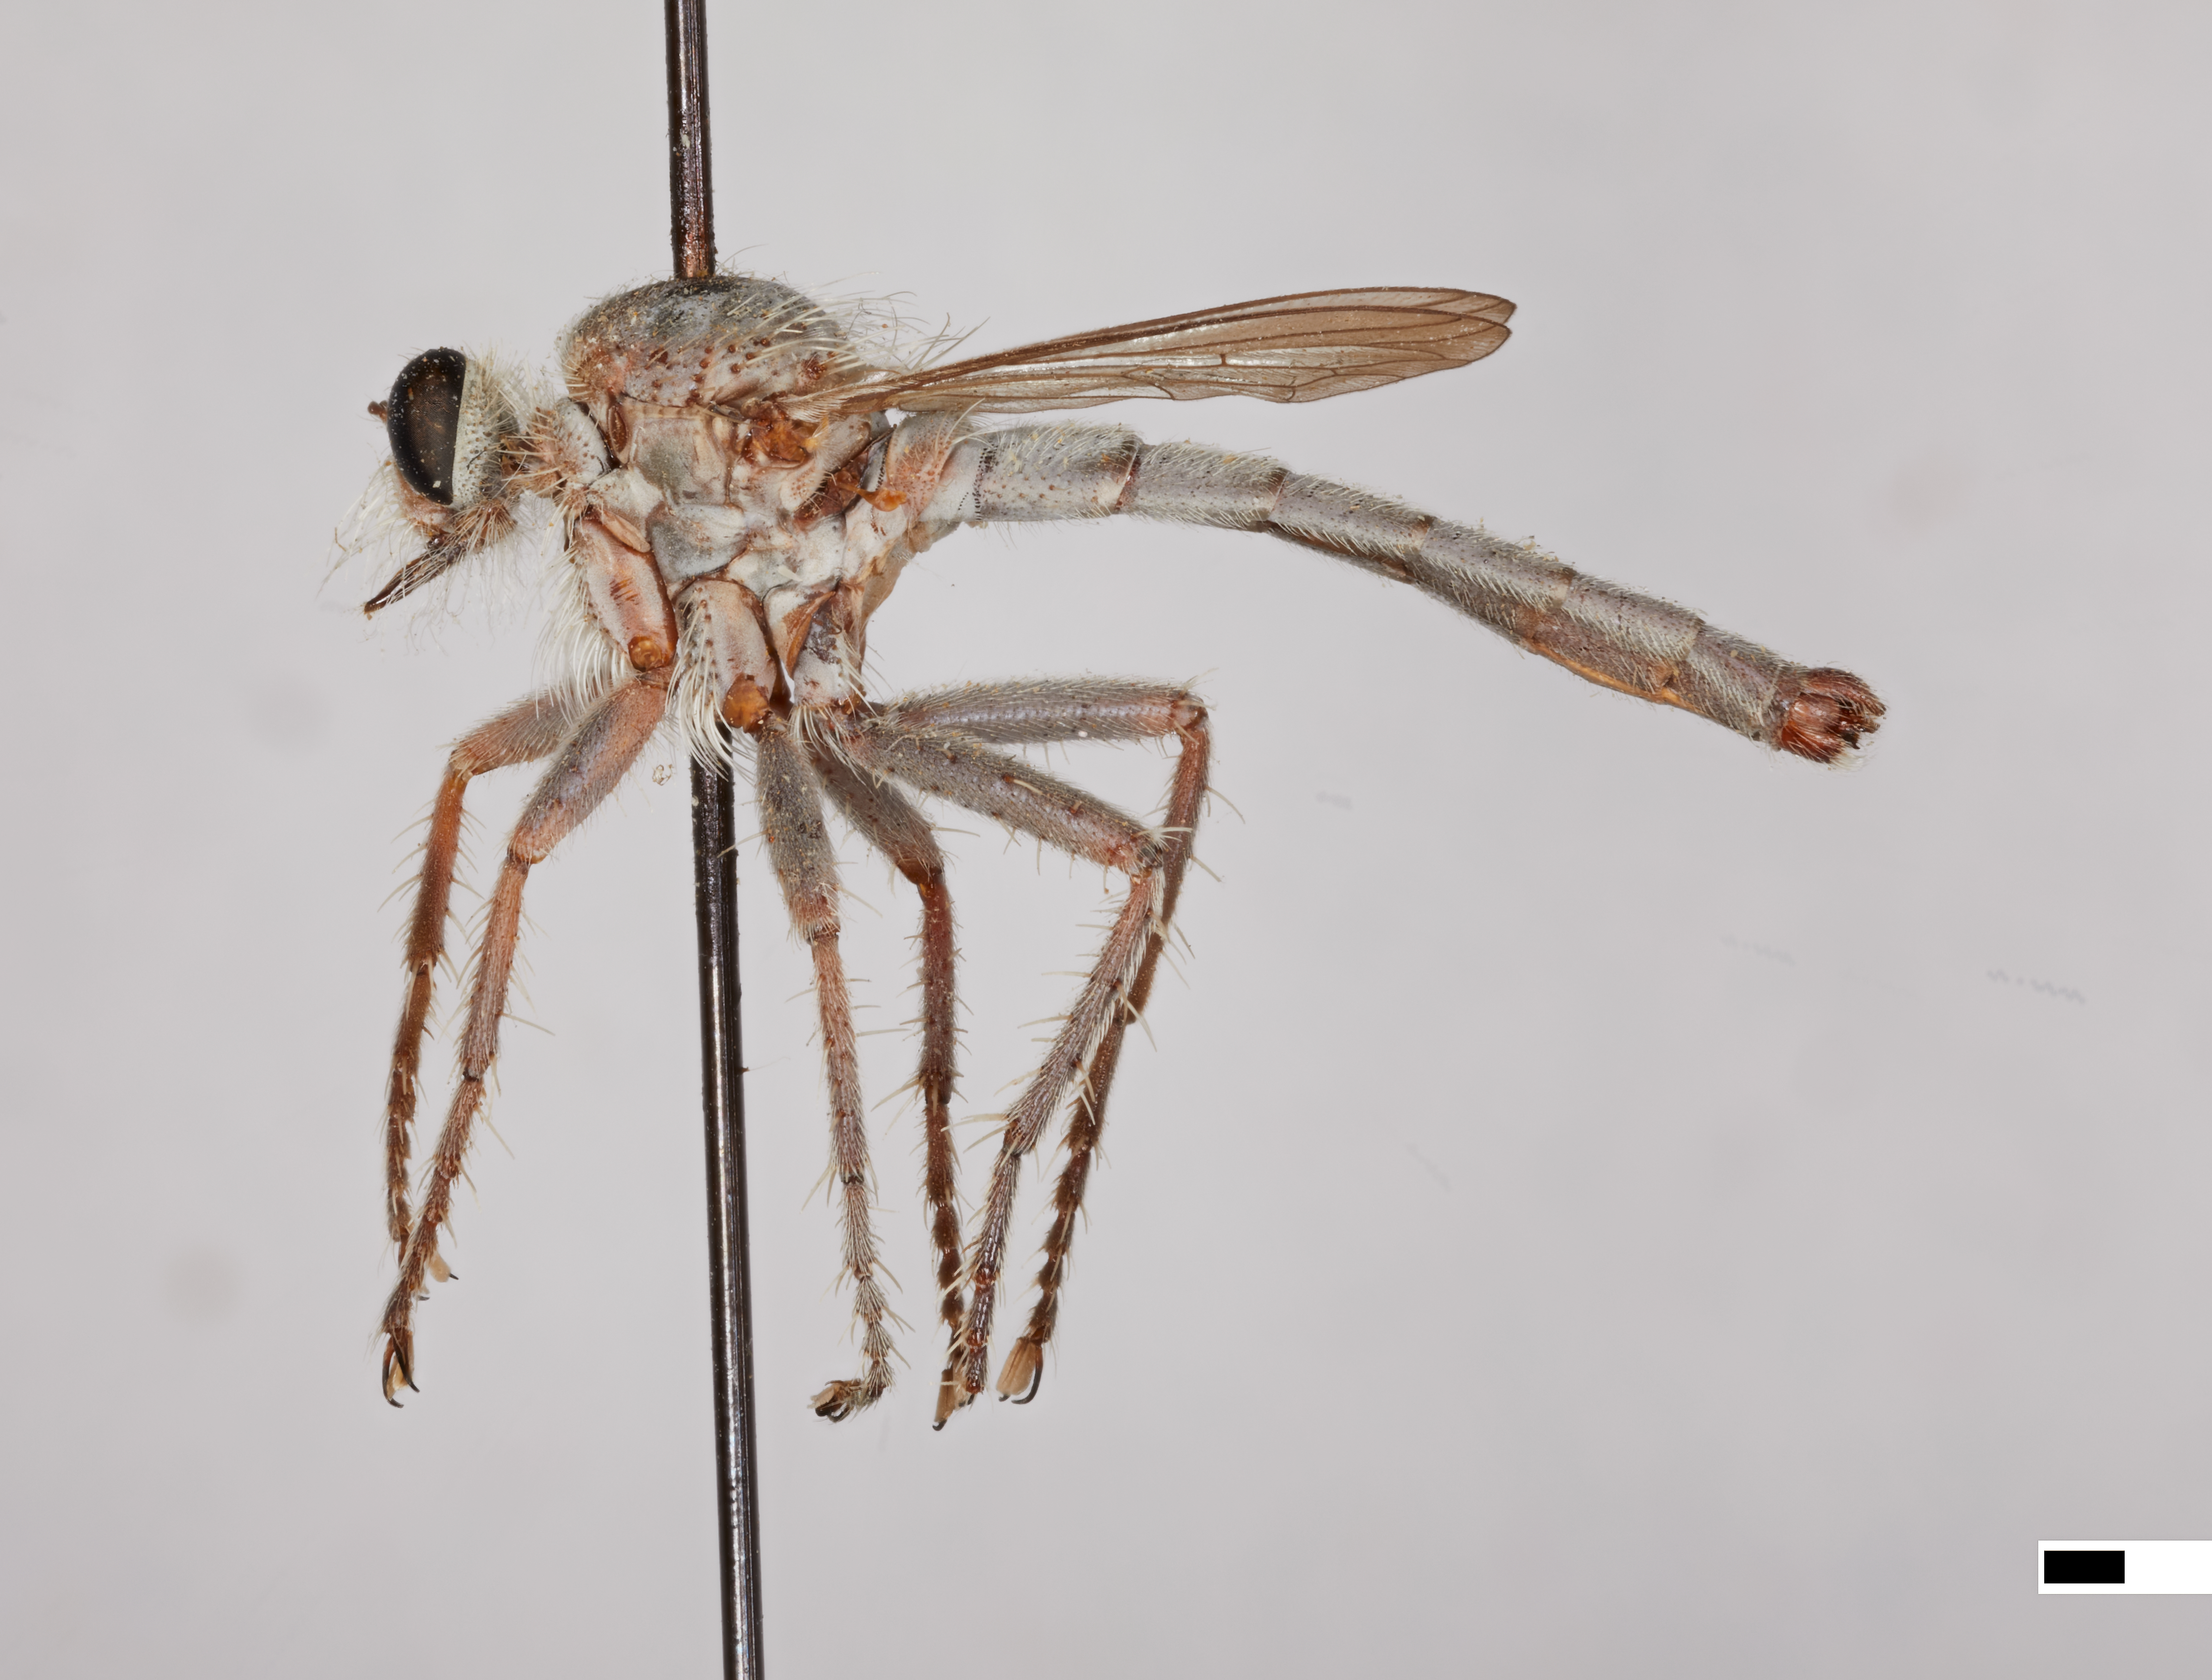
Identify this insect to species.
Stenopogon cinerascens
